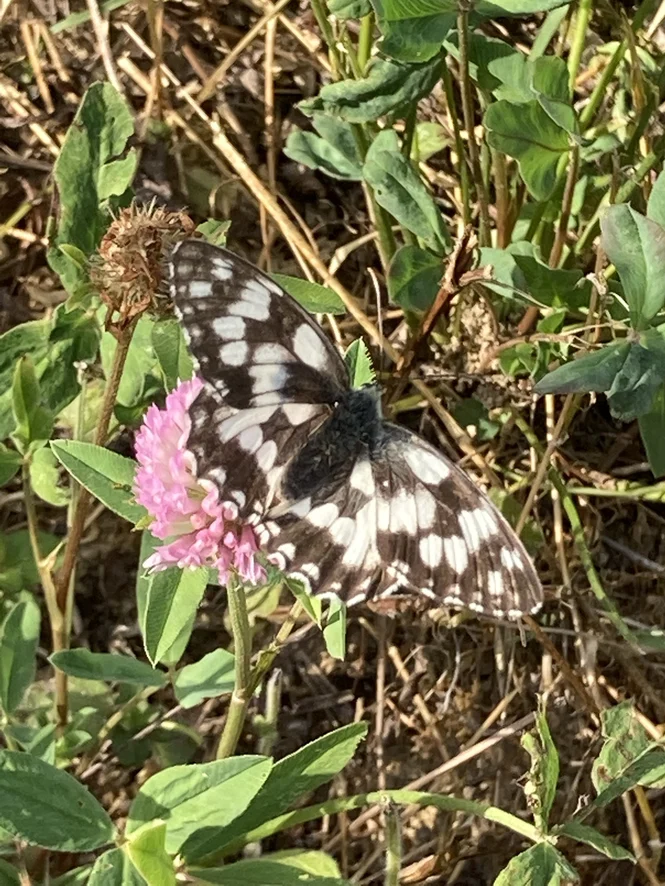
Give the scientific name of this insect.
Melanargia galathea
